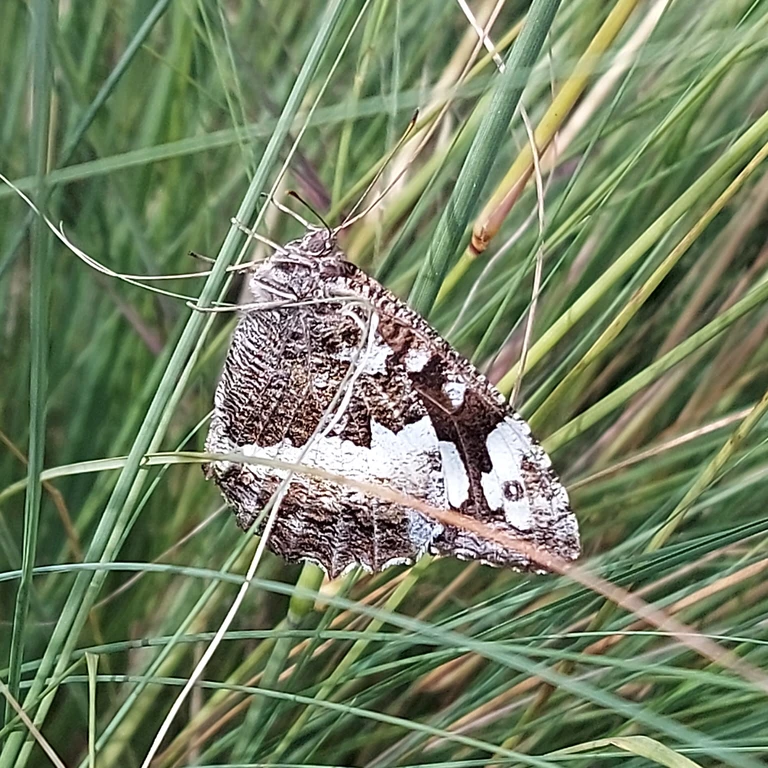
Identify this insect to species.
Brintesia circe
